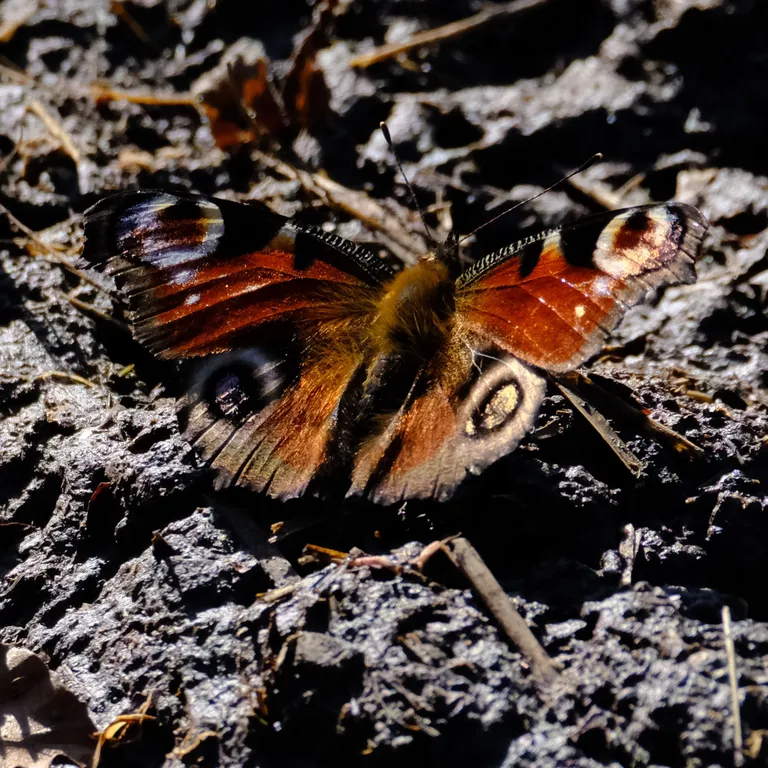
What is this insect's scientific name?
Aglais io
